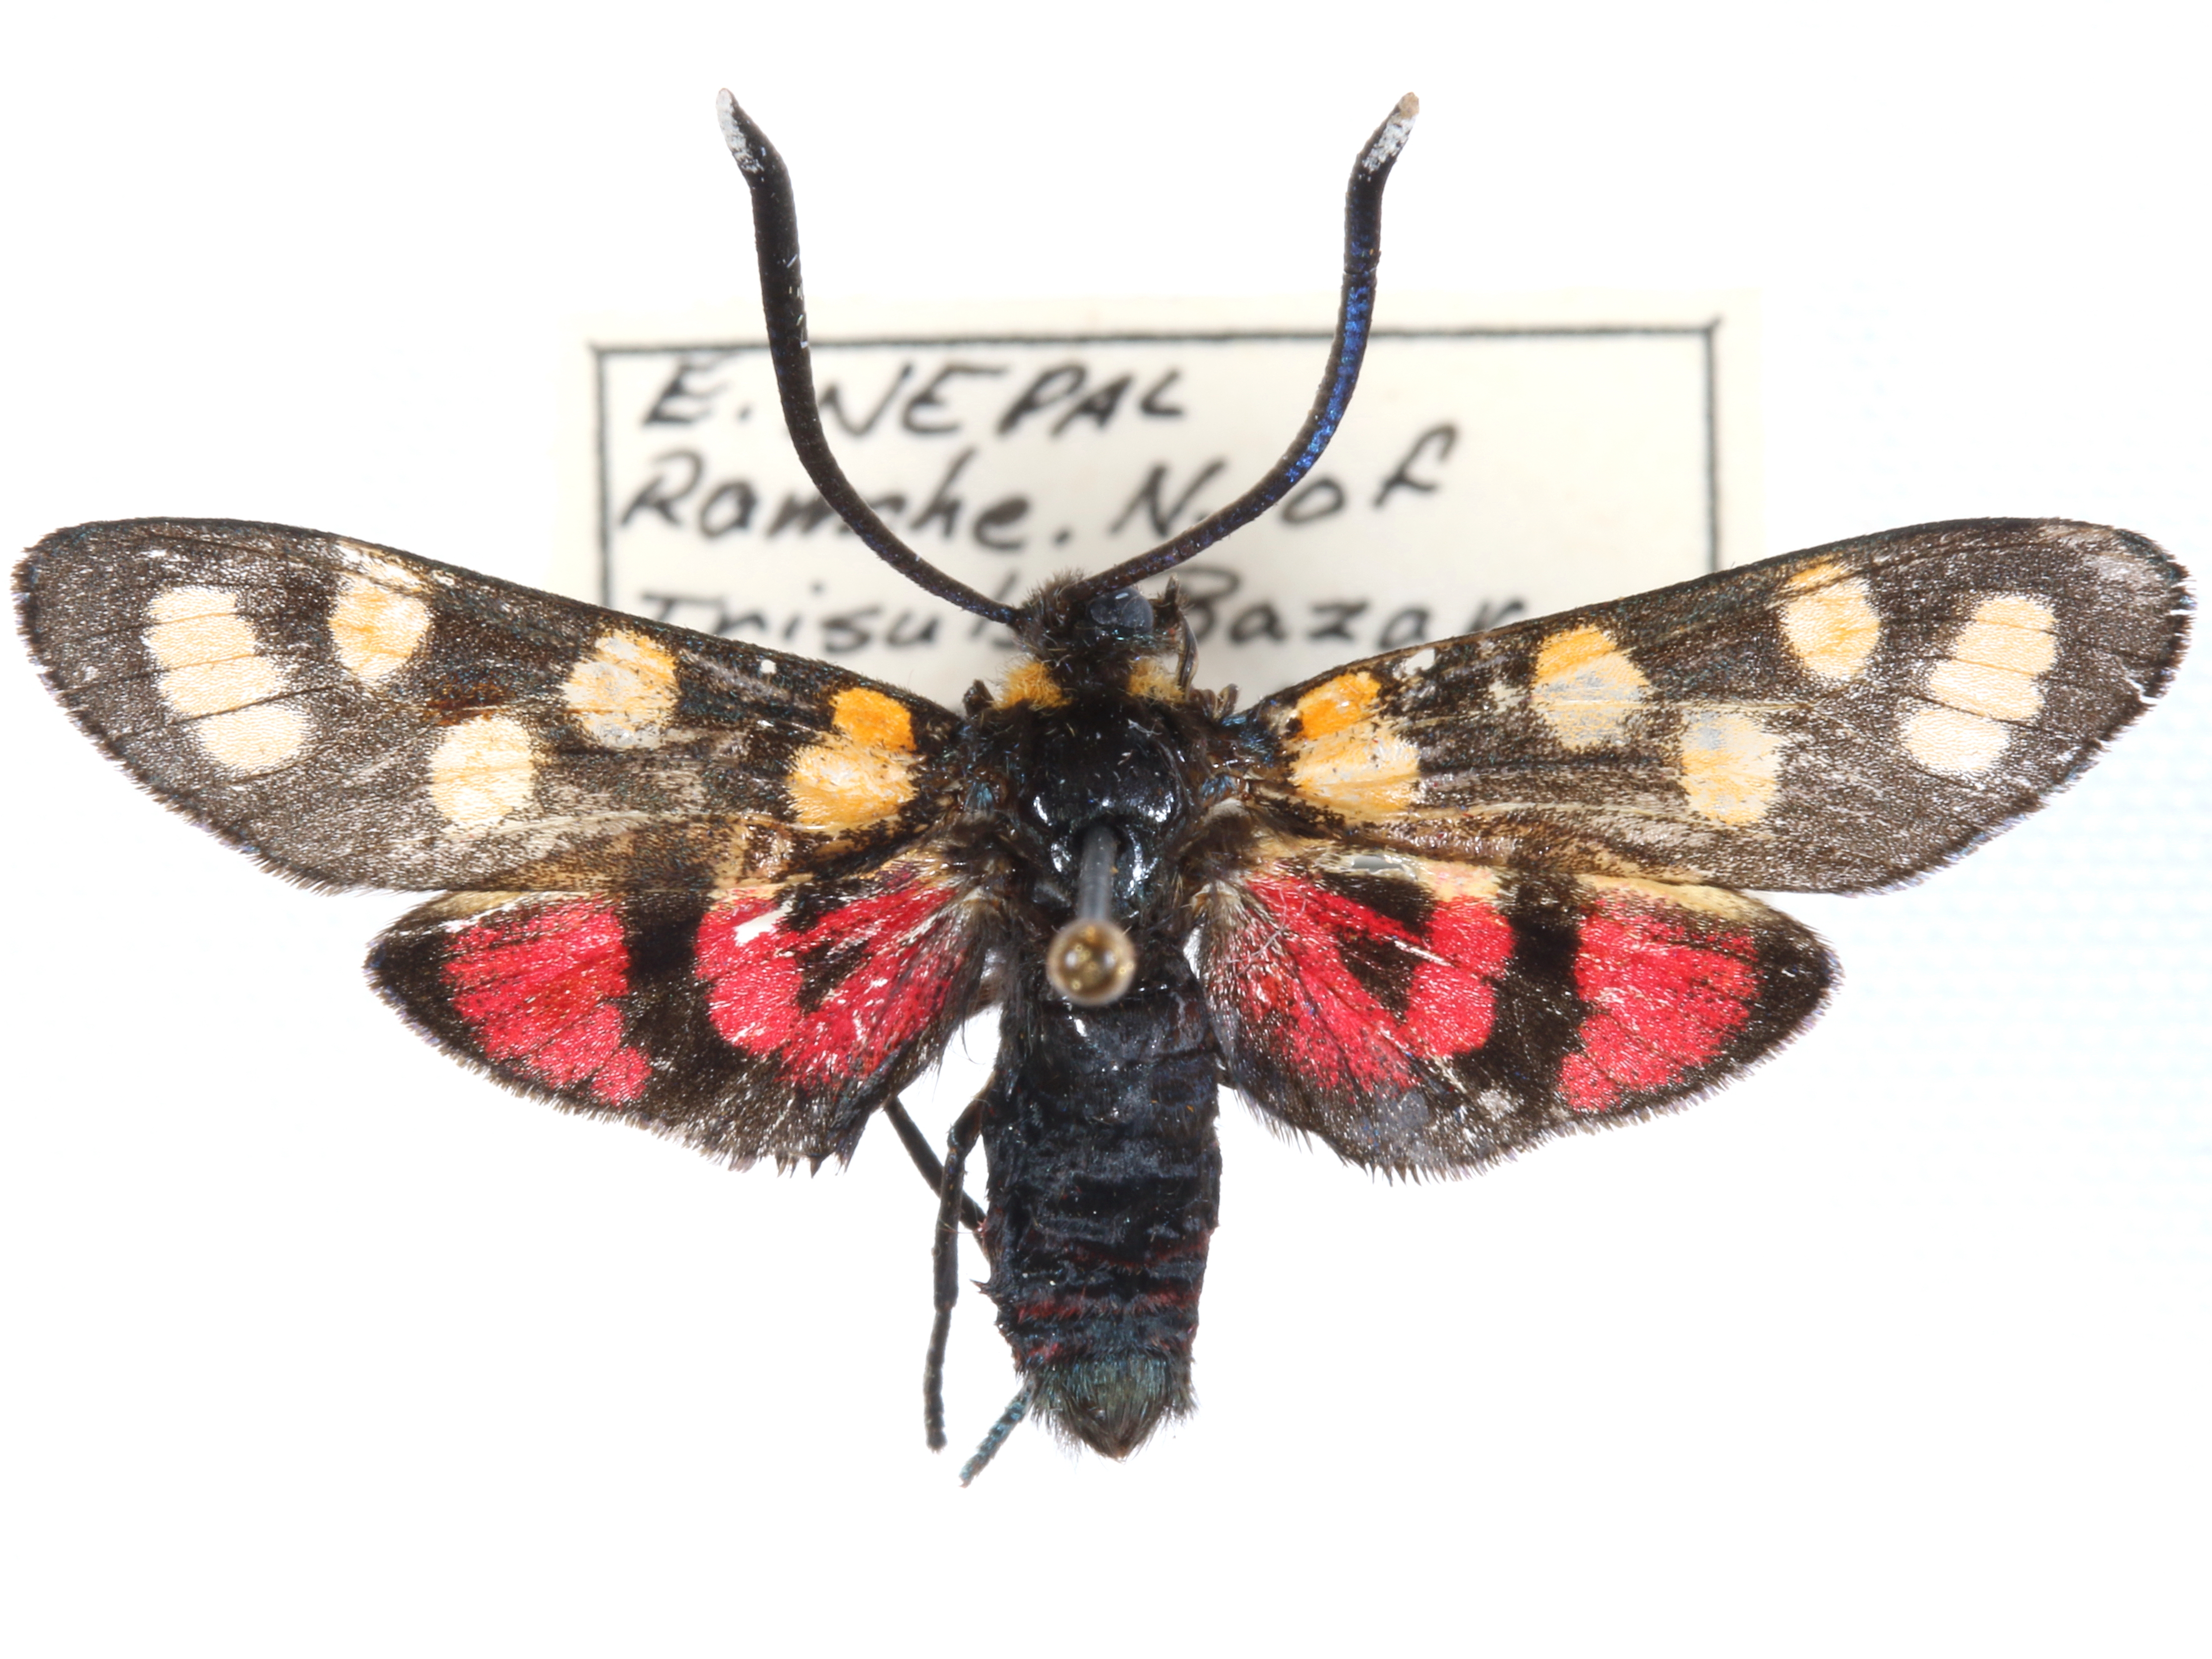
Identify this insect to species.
Epizygaenella caschmirensis
